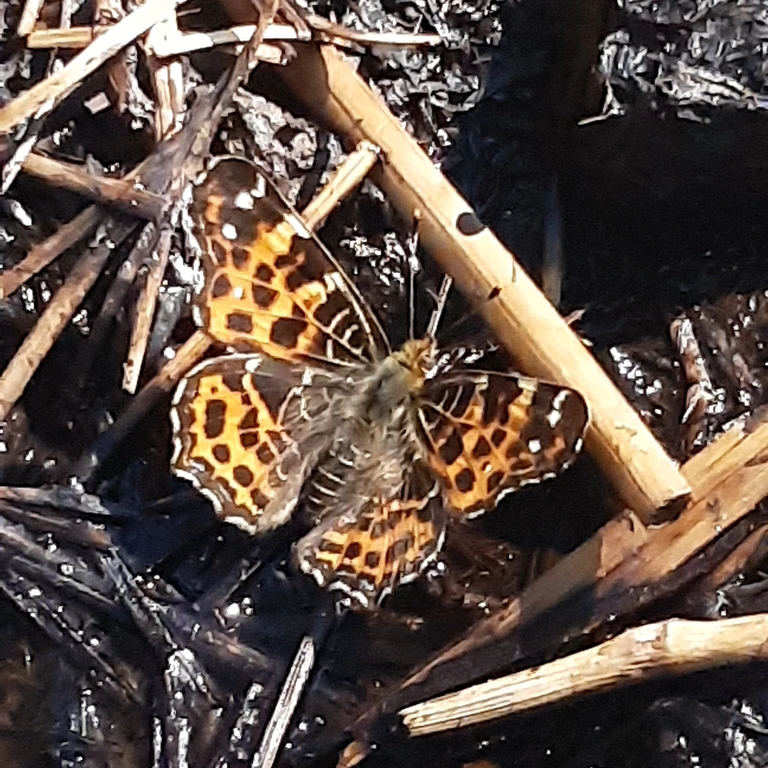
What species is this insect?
Araschnia levana
